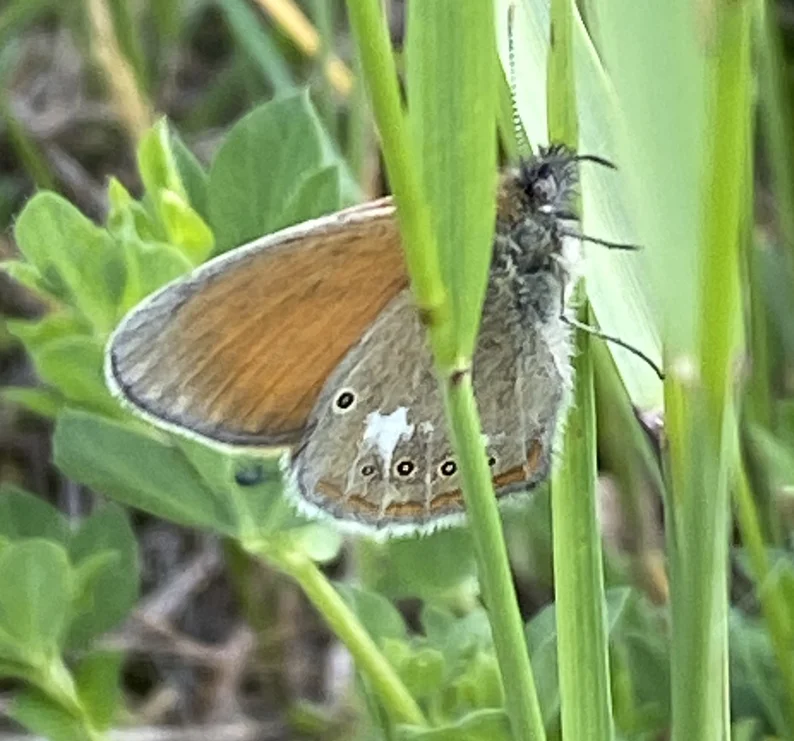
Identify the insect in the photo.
Coenonympha glycerion (also Coenonympha iphis)
